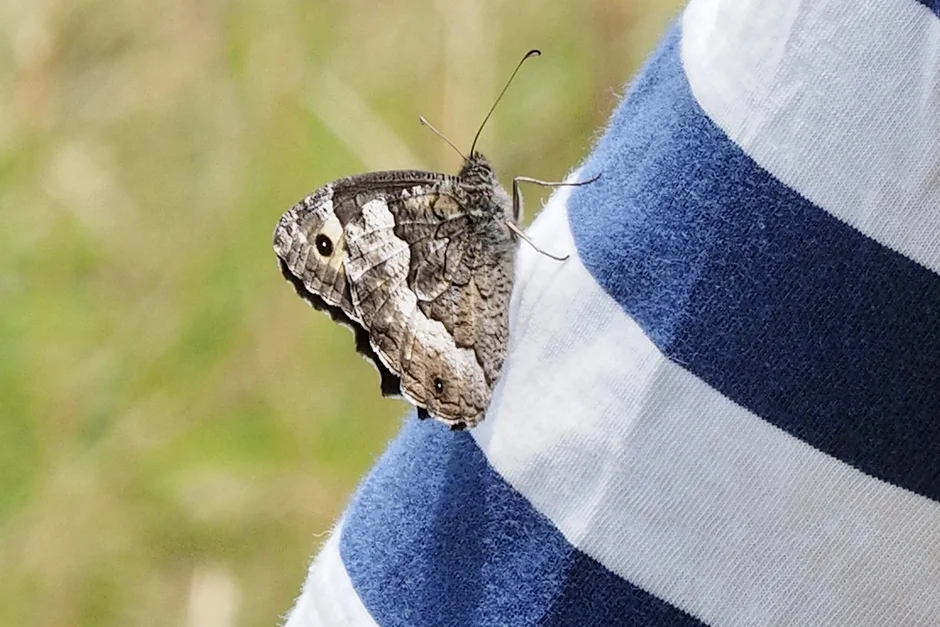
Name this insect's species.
Hipparchia fagi
